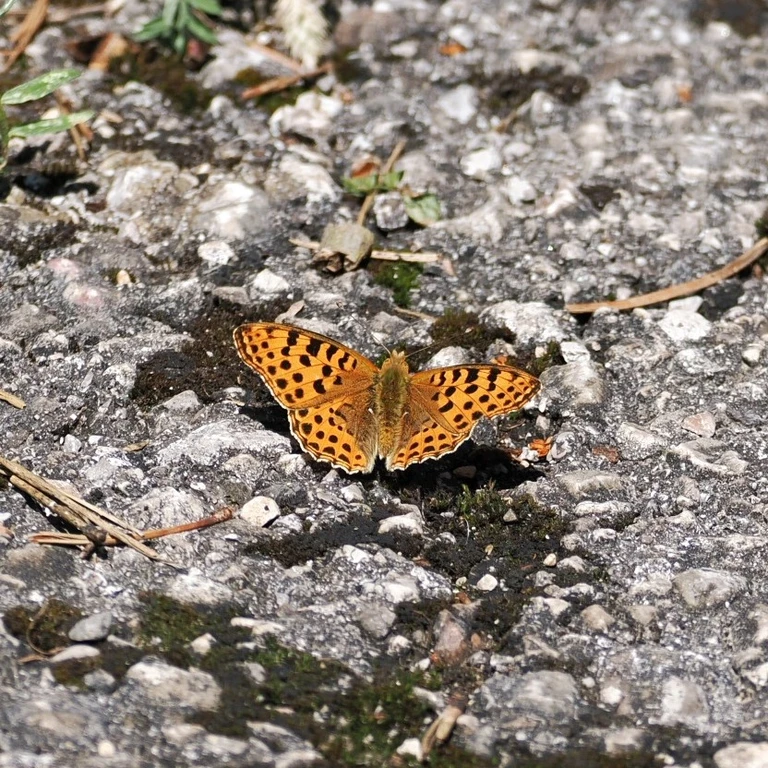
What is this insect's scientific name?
Issoria lathonia
